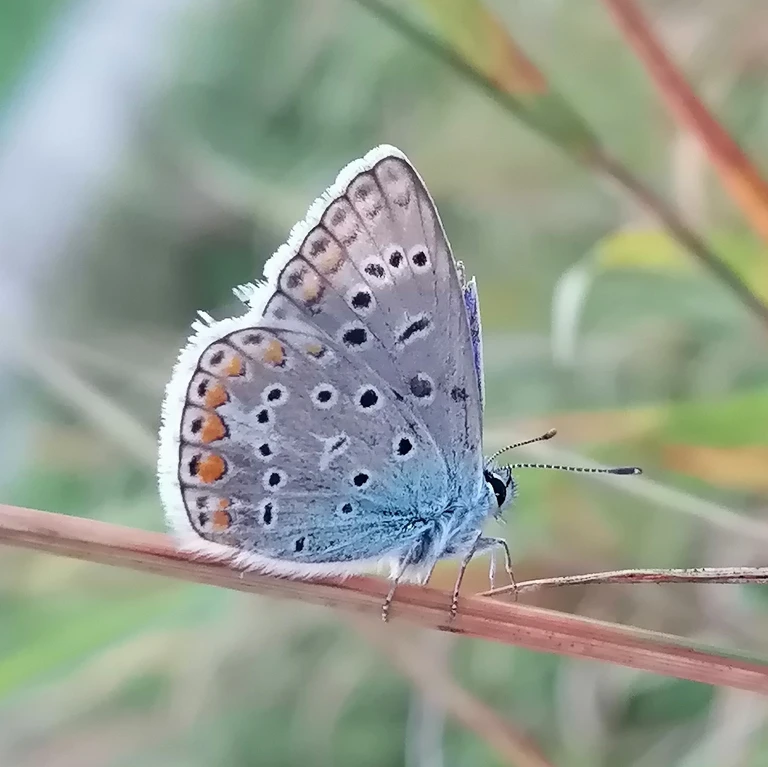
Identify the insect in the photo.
Polyommatus icarus
